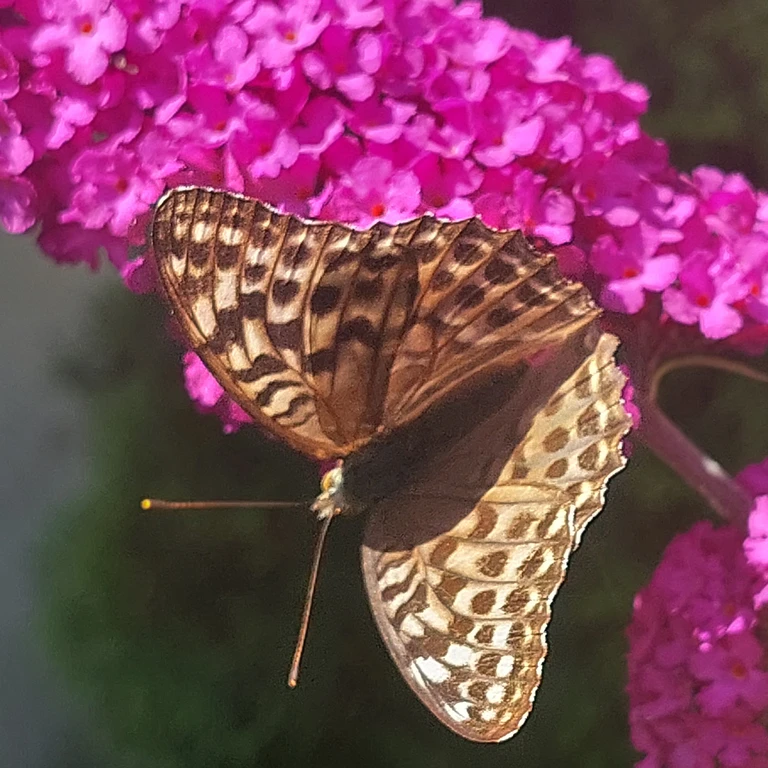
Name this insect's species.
Argynnis paphia
